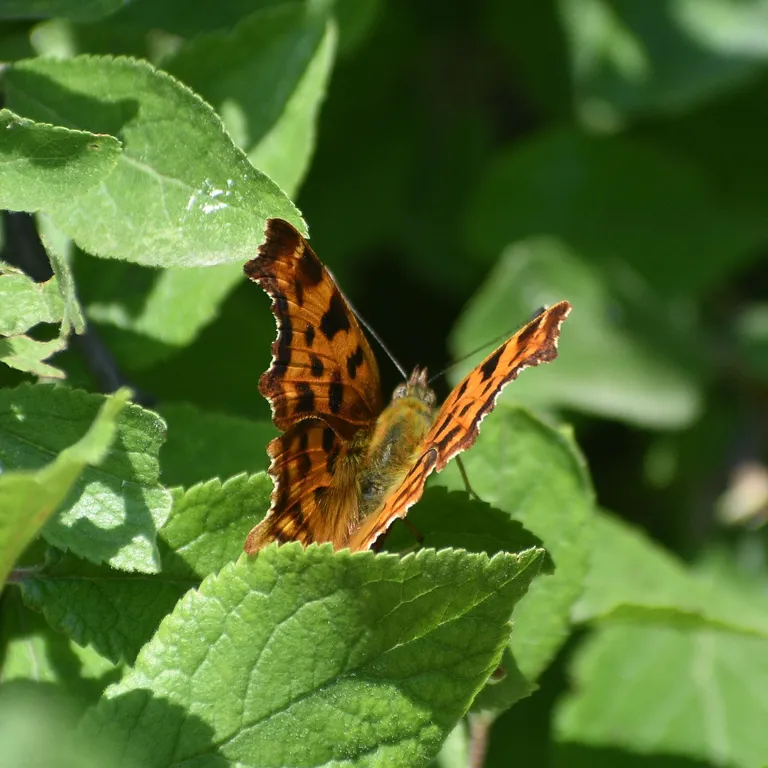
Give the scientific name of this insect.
Polygonia c-album
